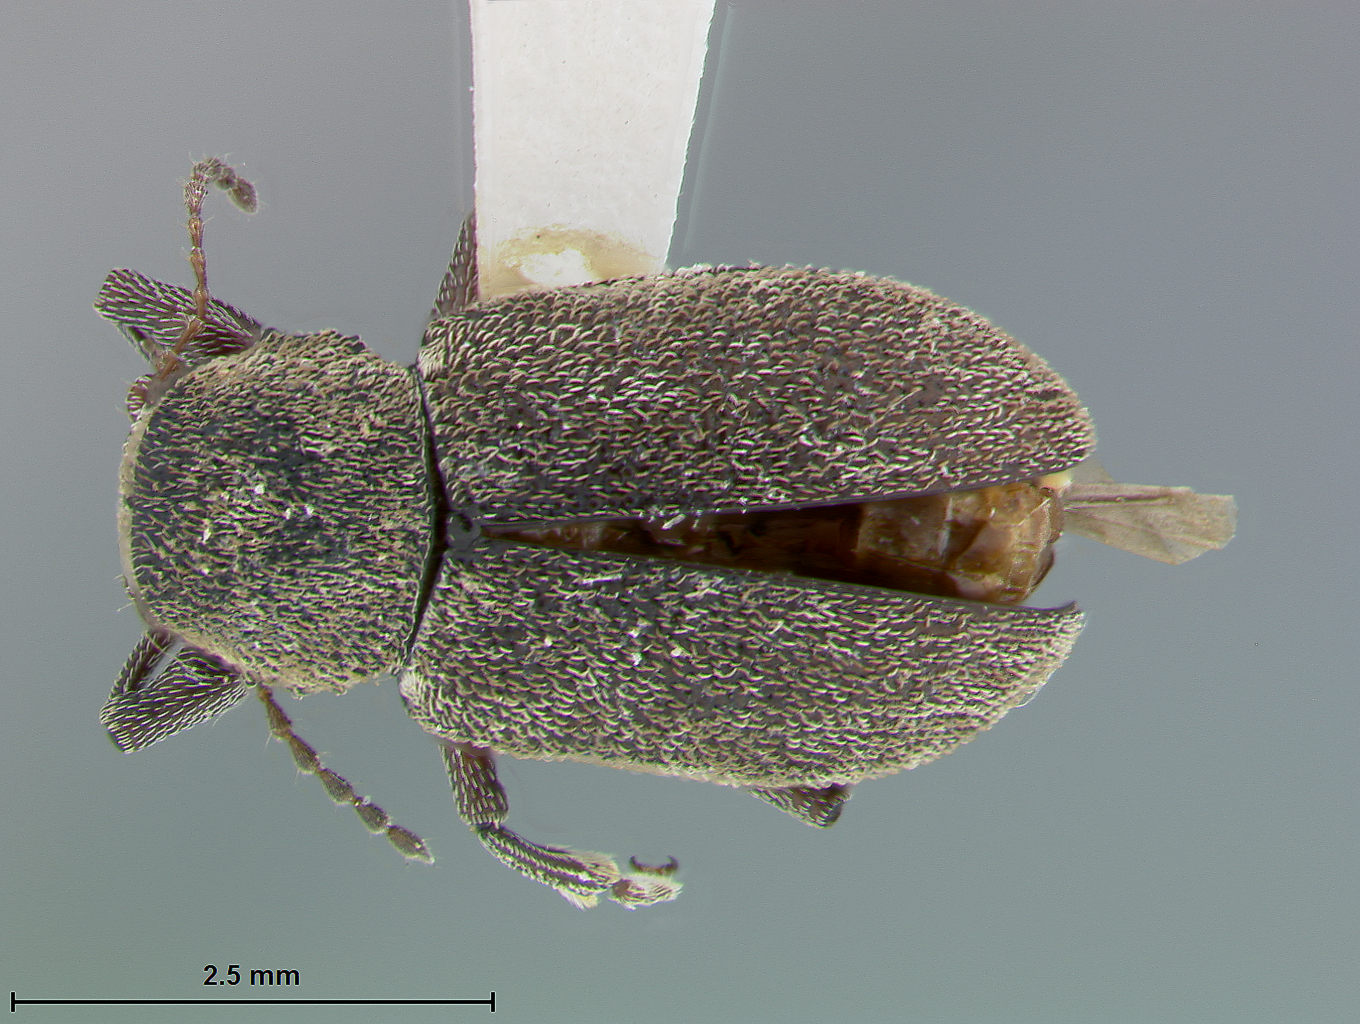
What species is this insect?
Myochrous austrinus
